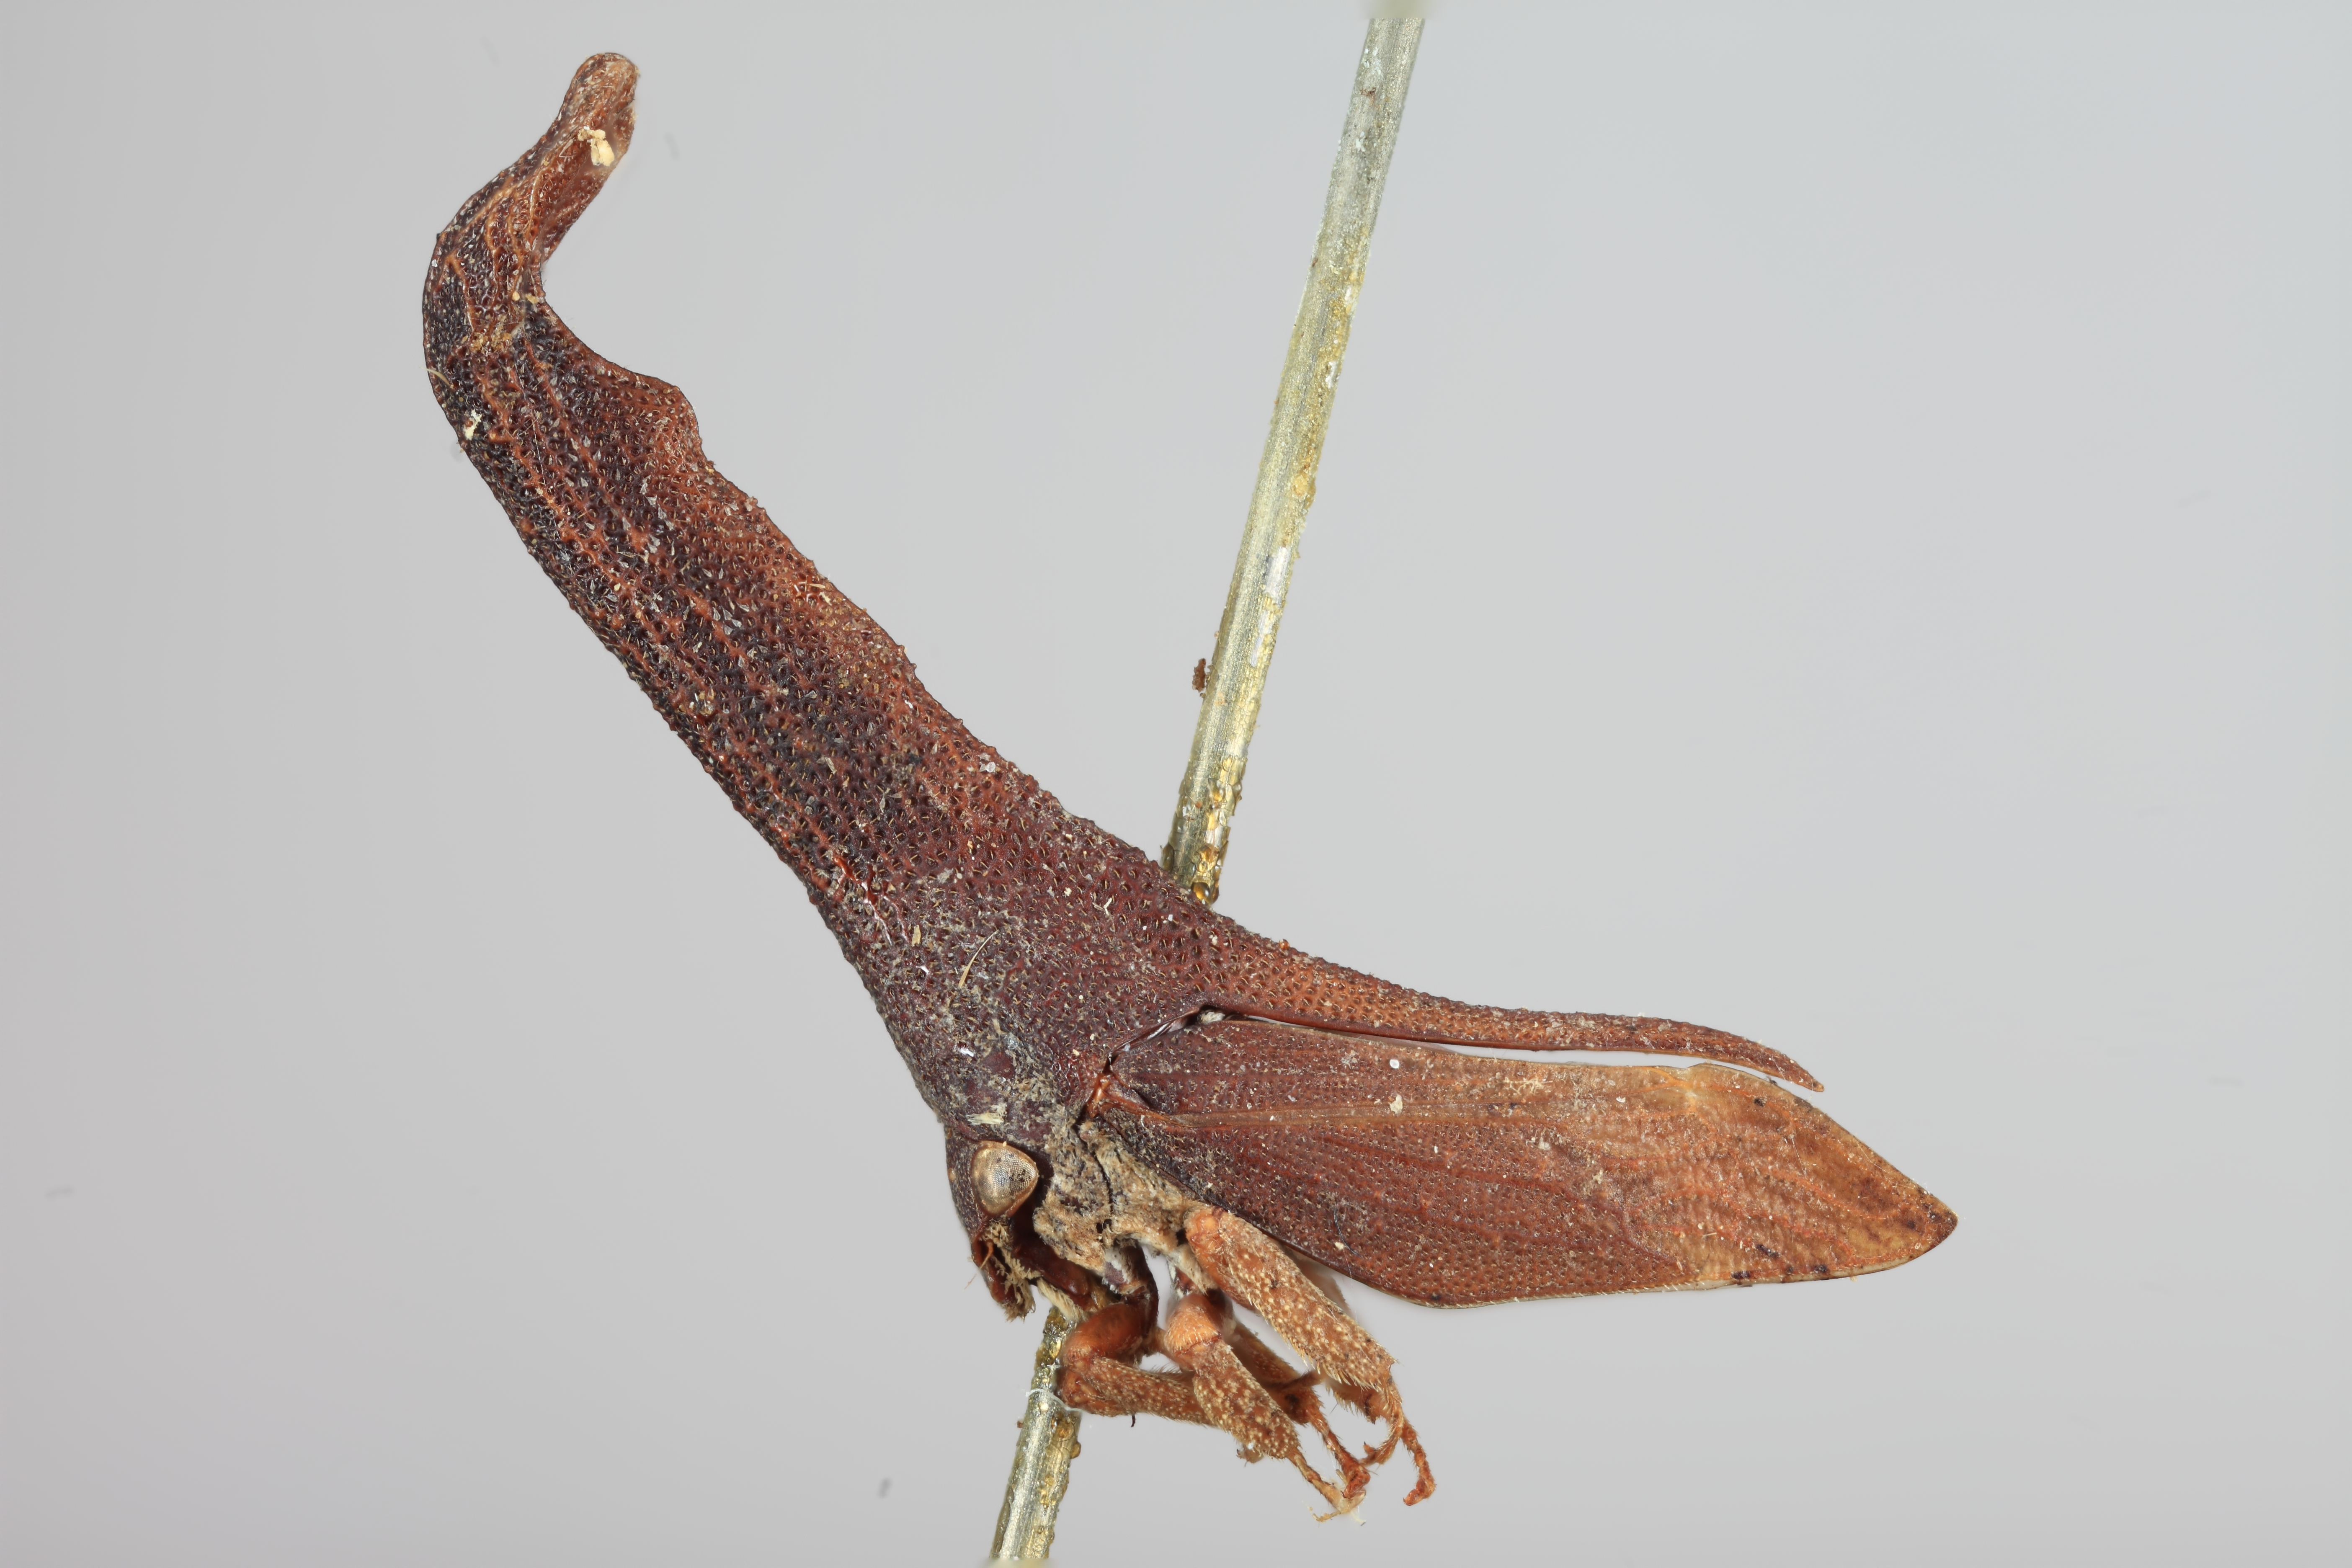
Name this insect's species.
Pyrgonota longiturris
